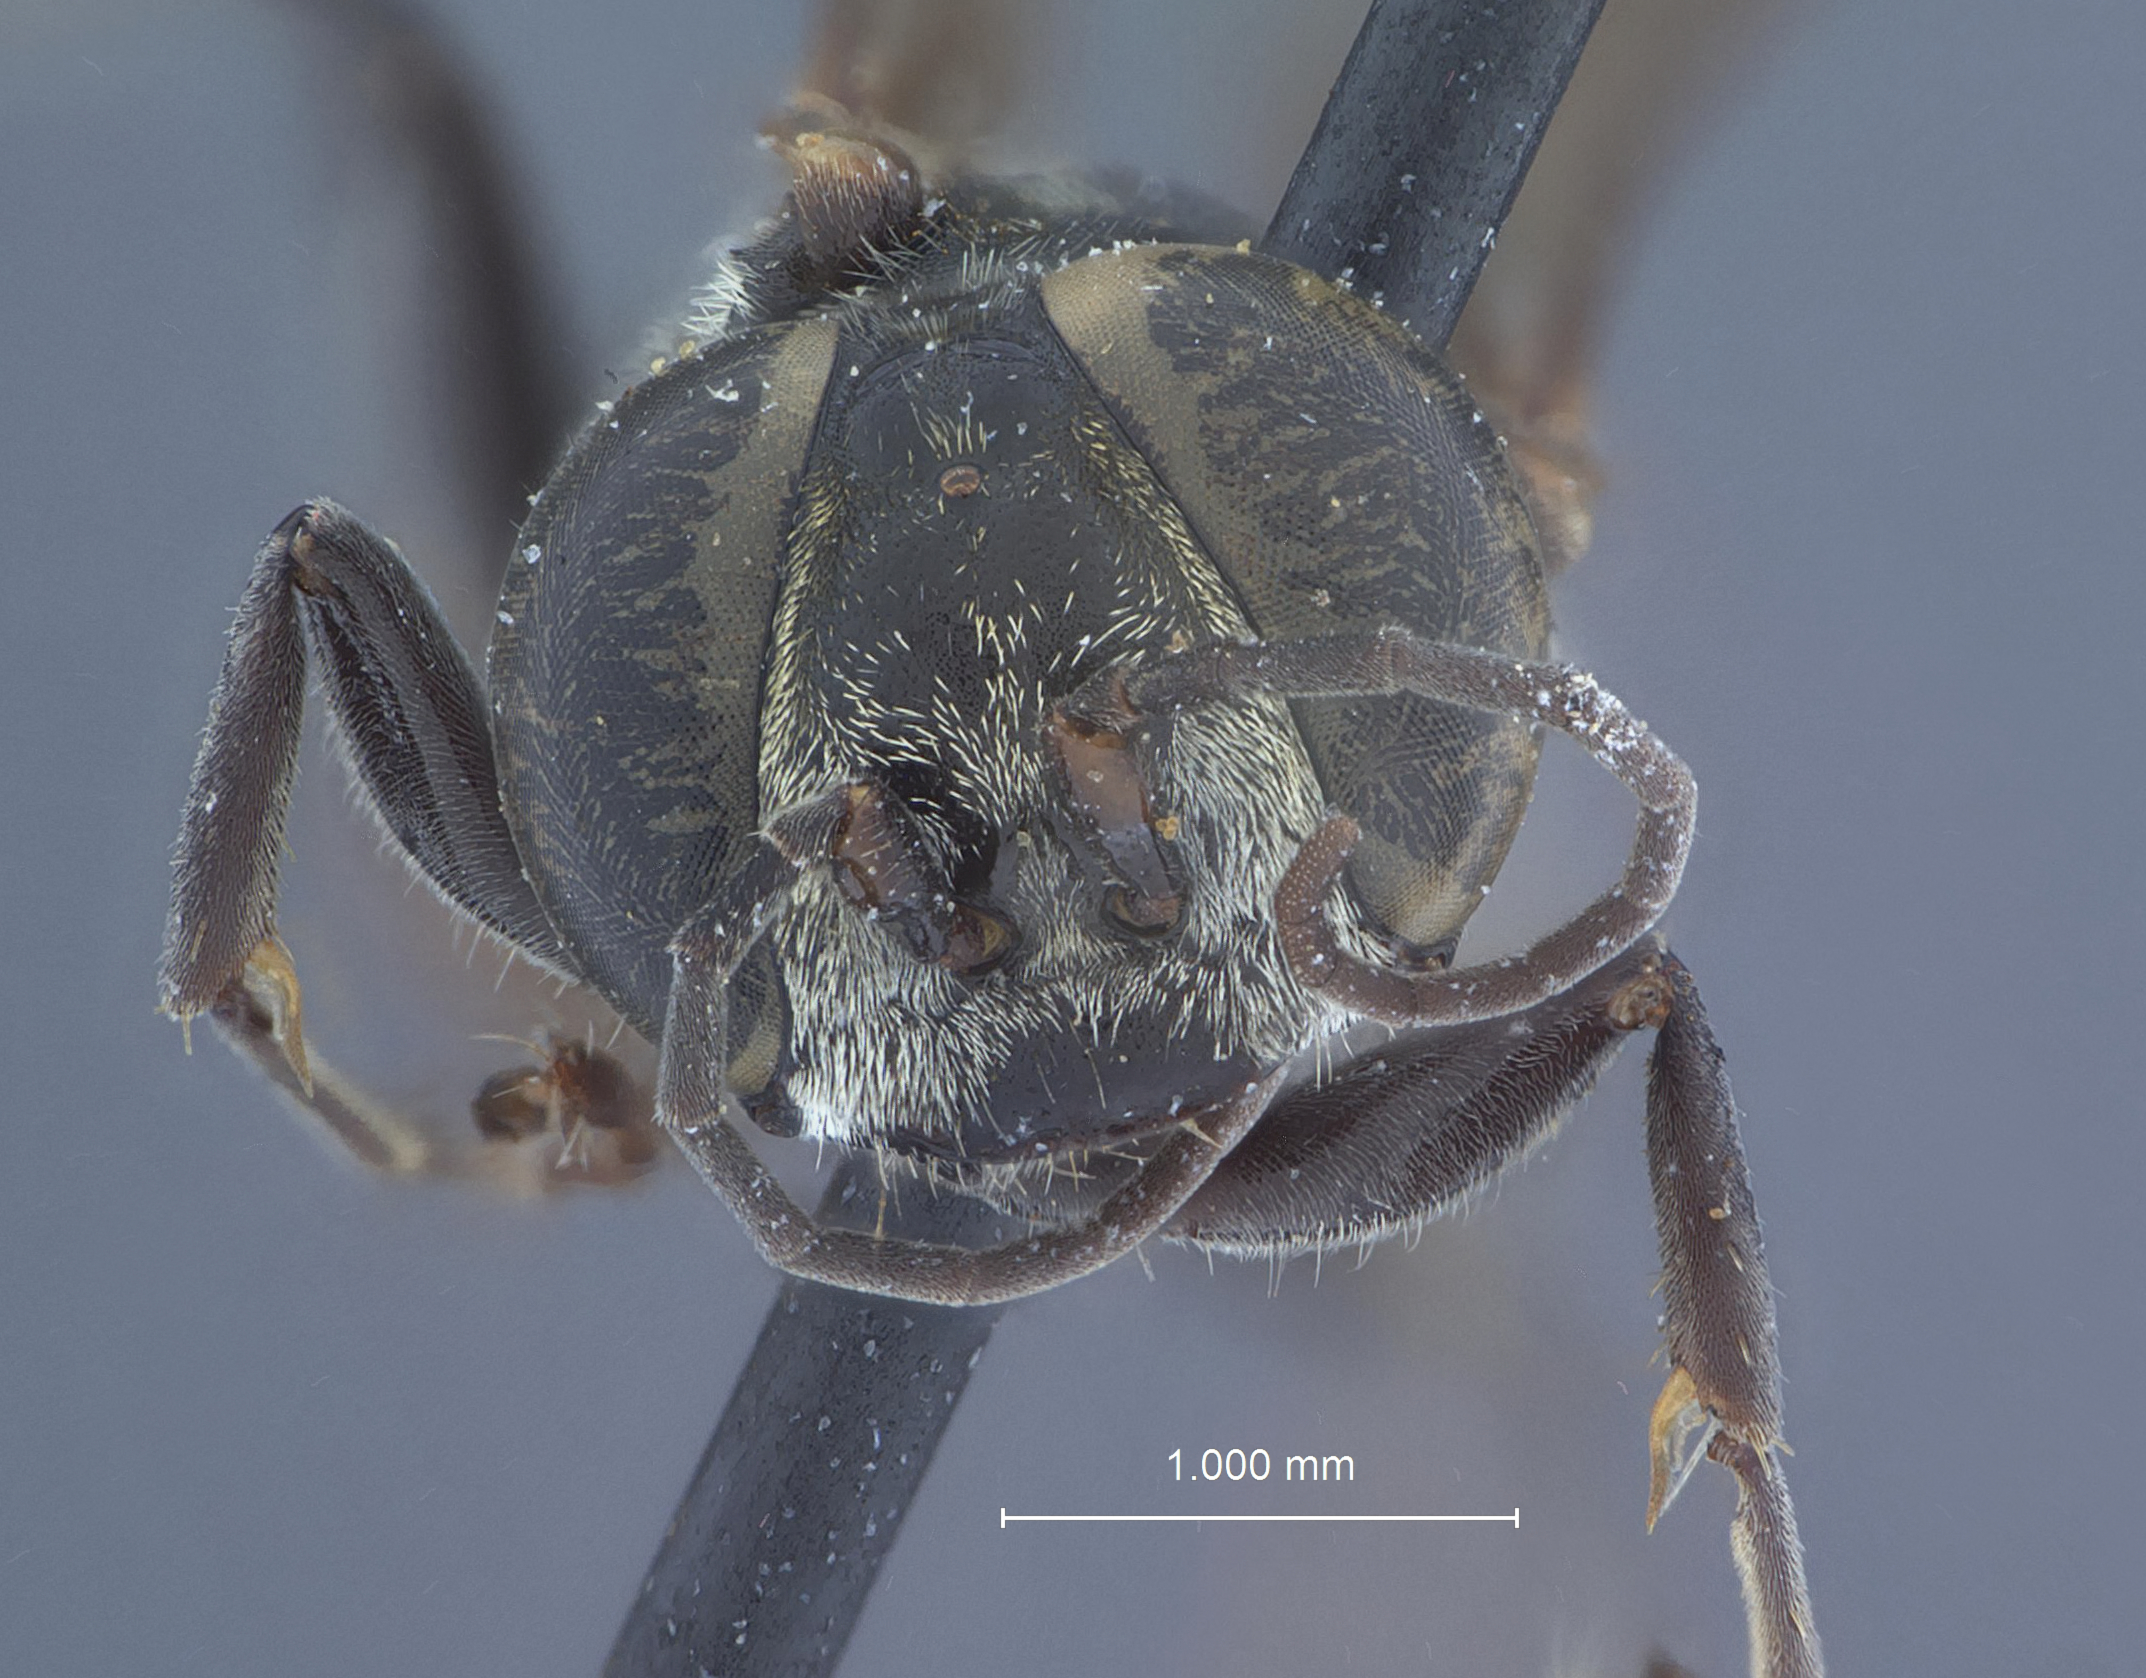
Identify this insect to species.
Tachysphex cubanus
